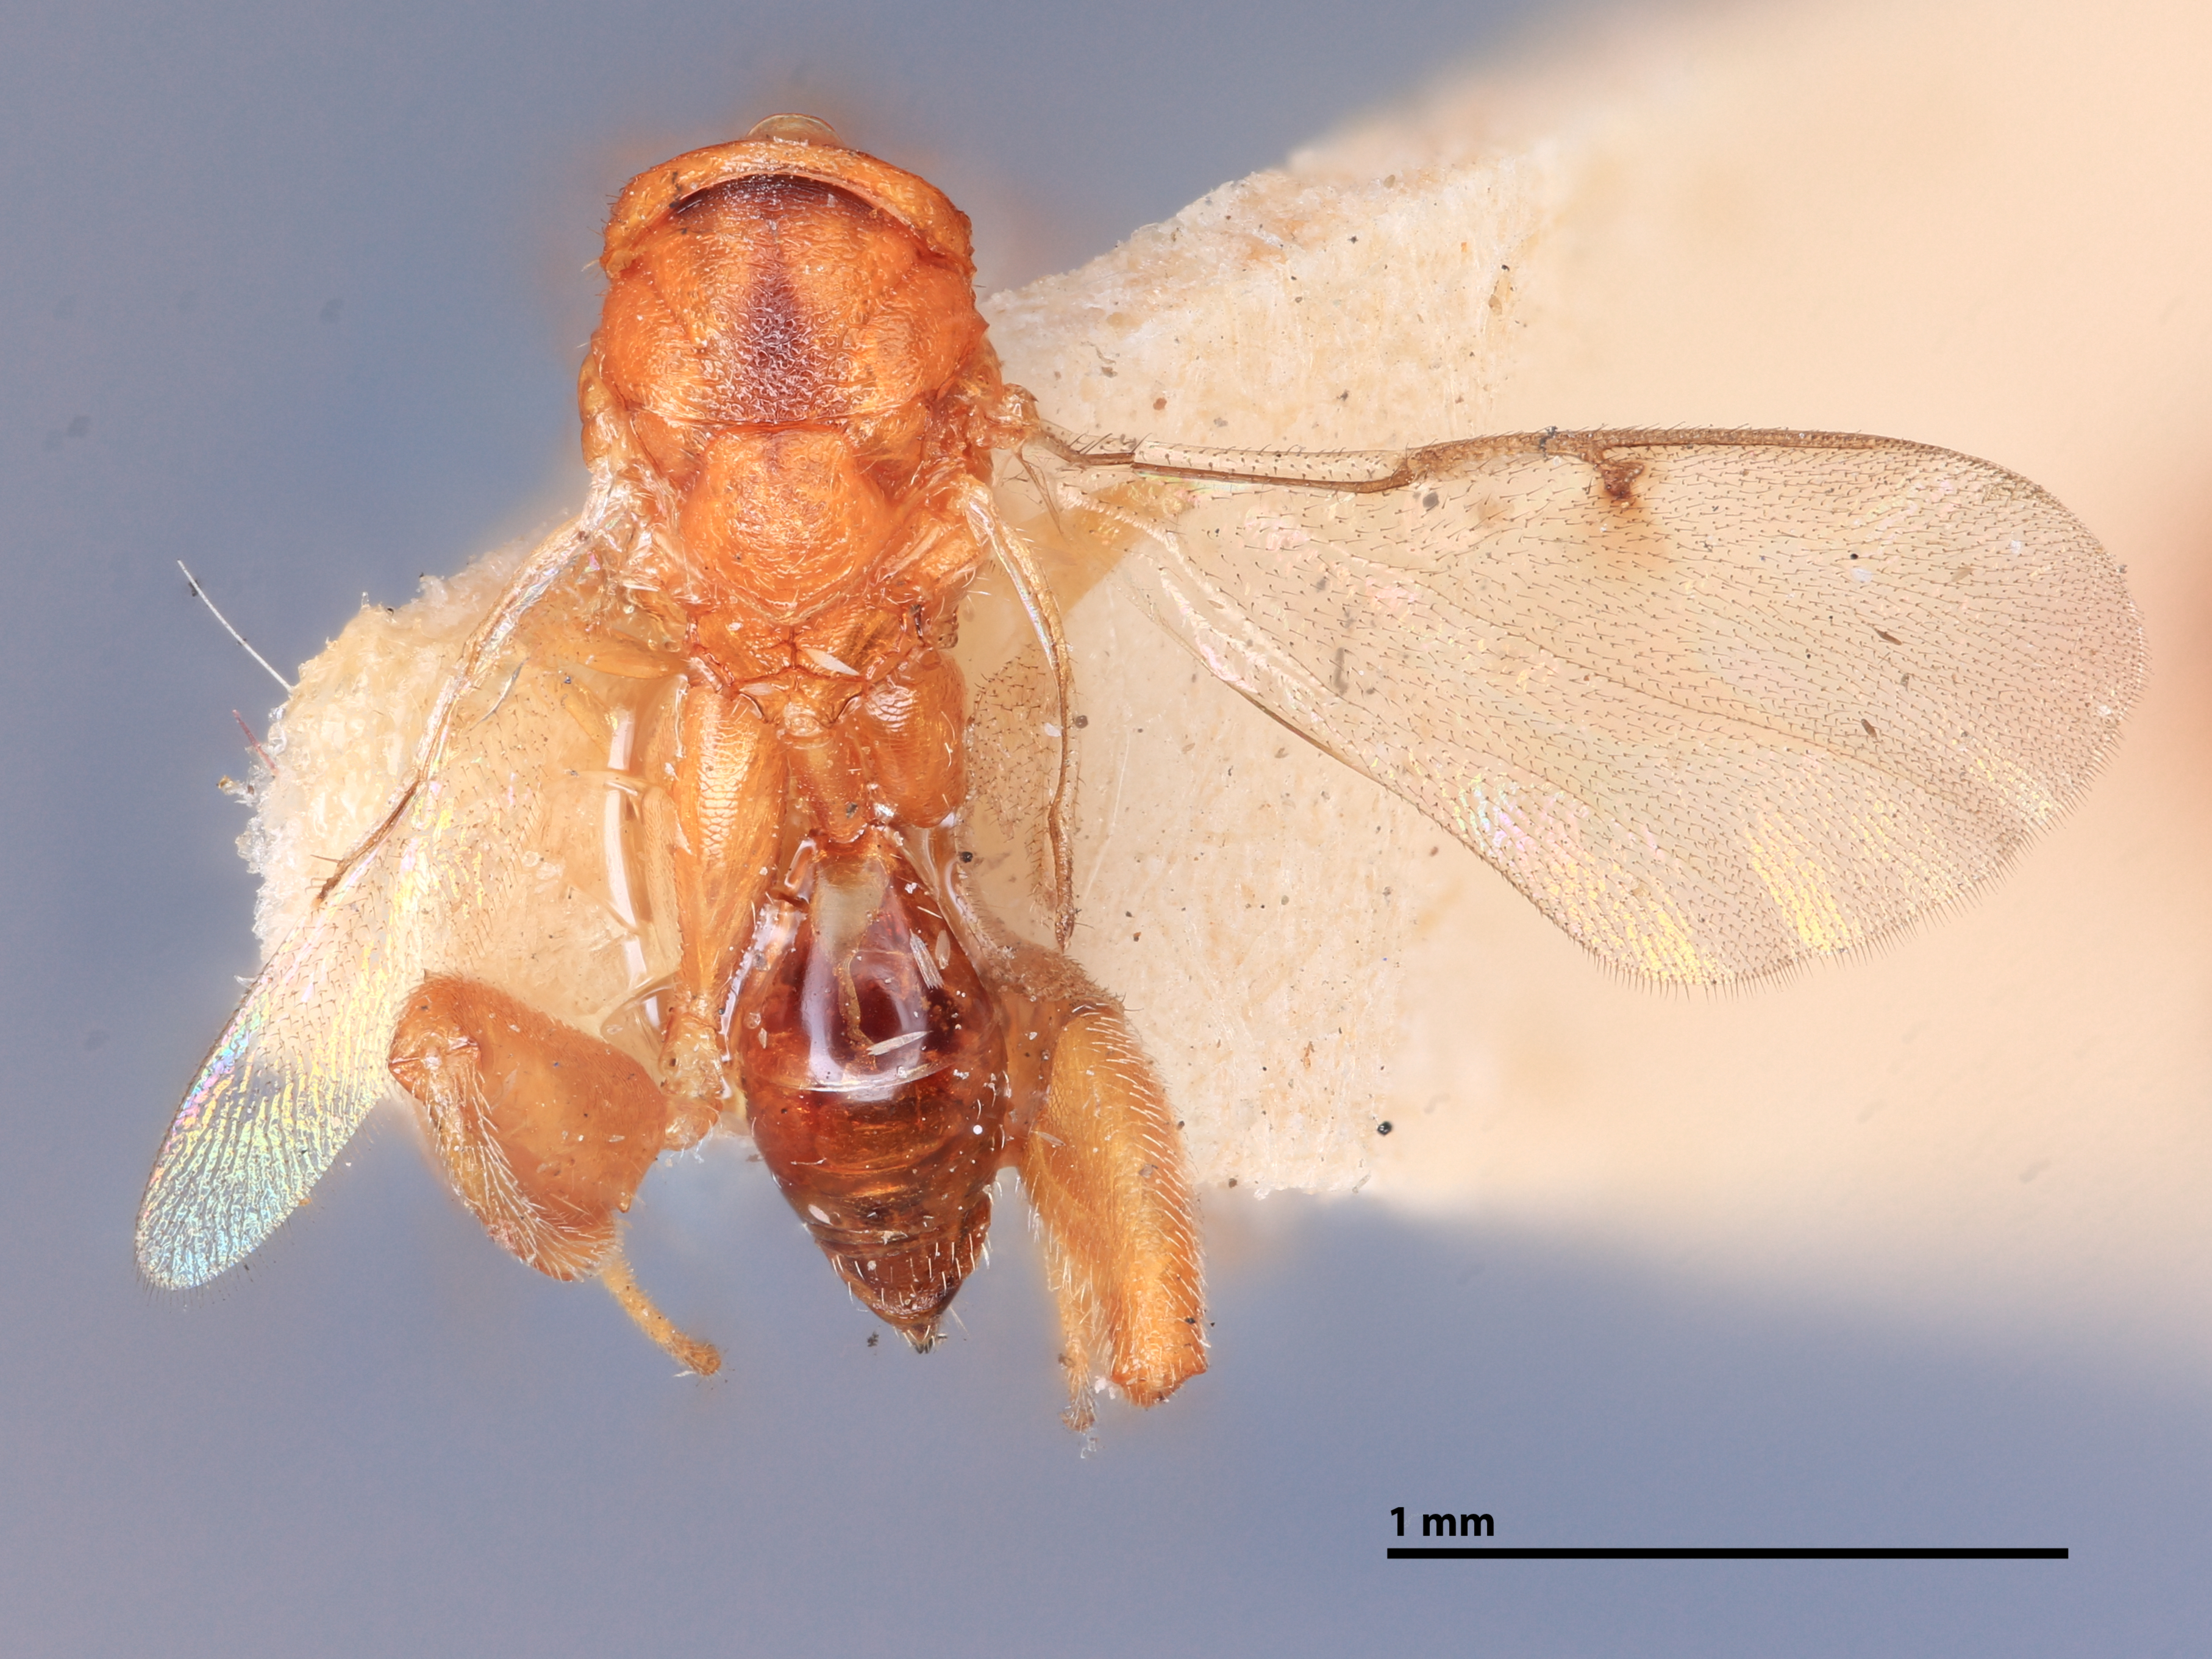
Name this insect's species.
Spilochalcis elachis
